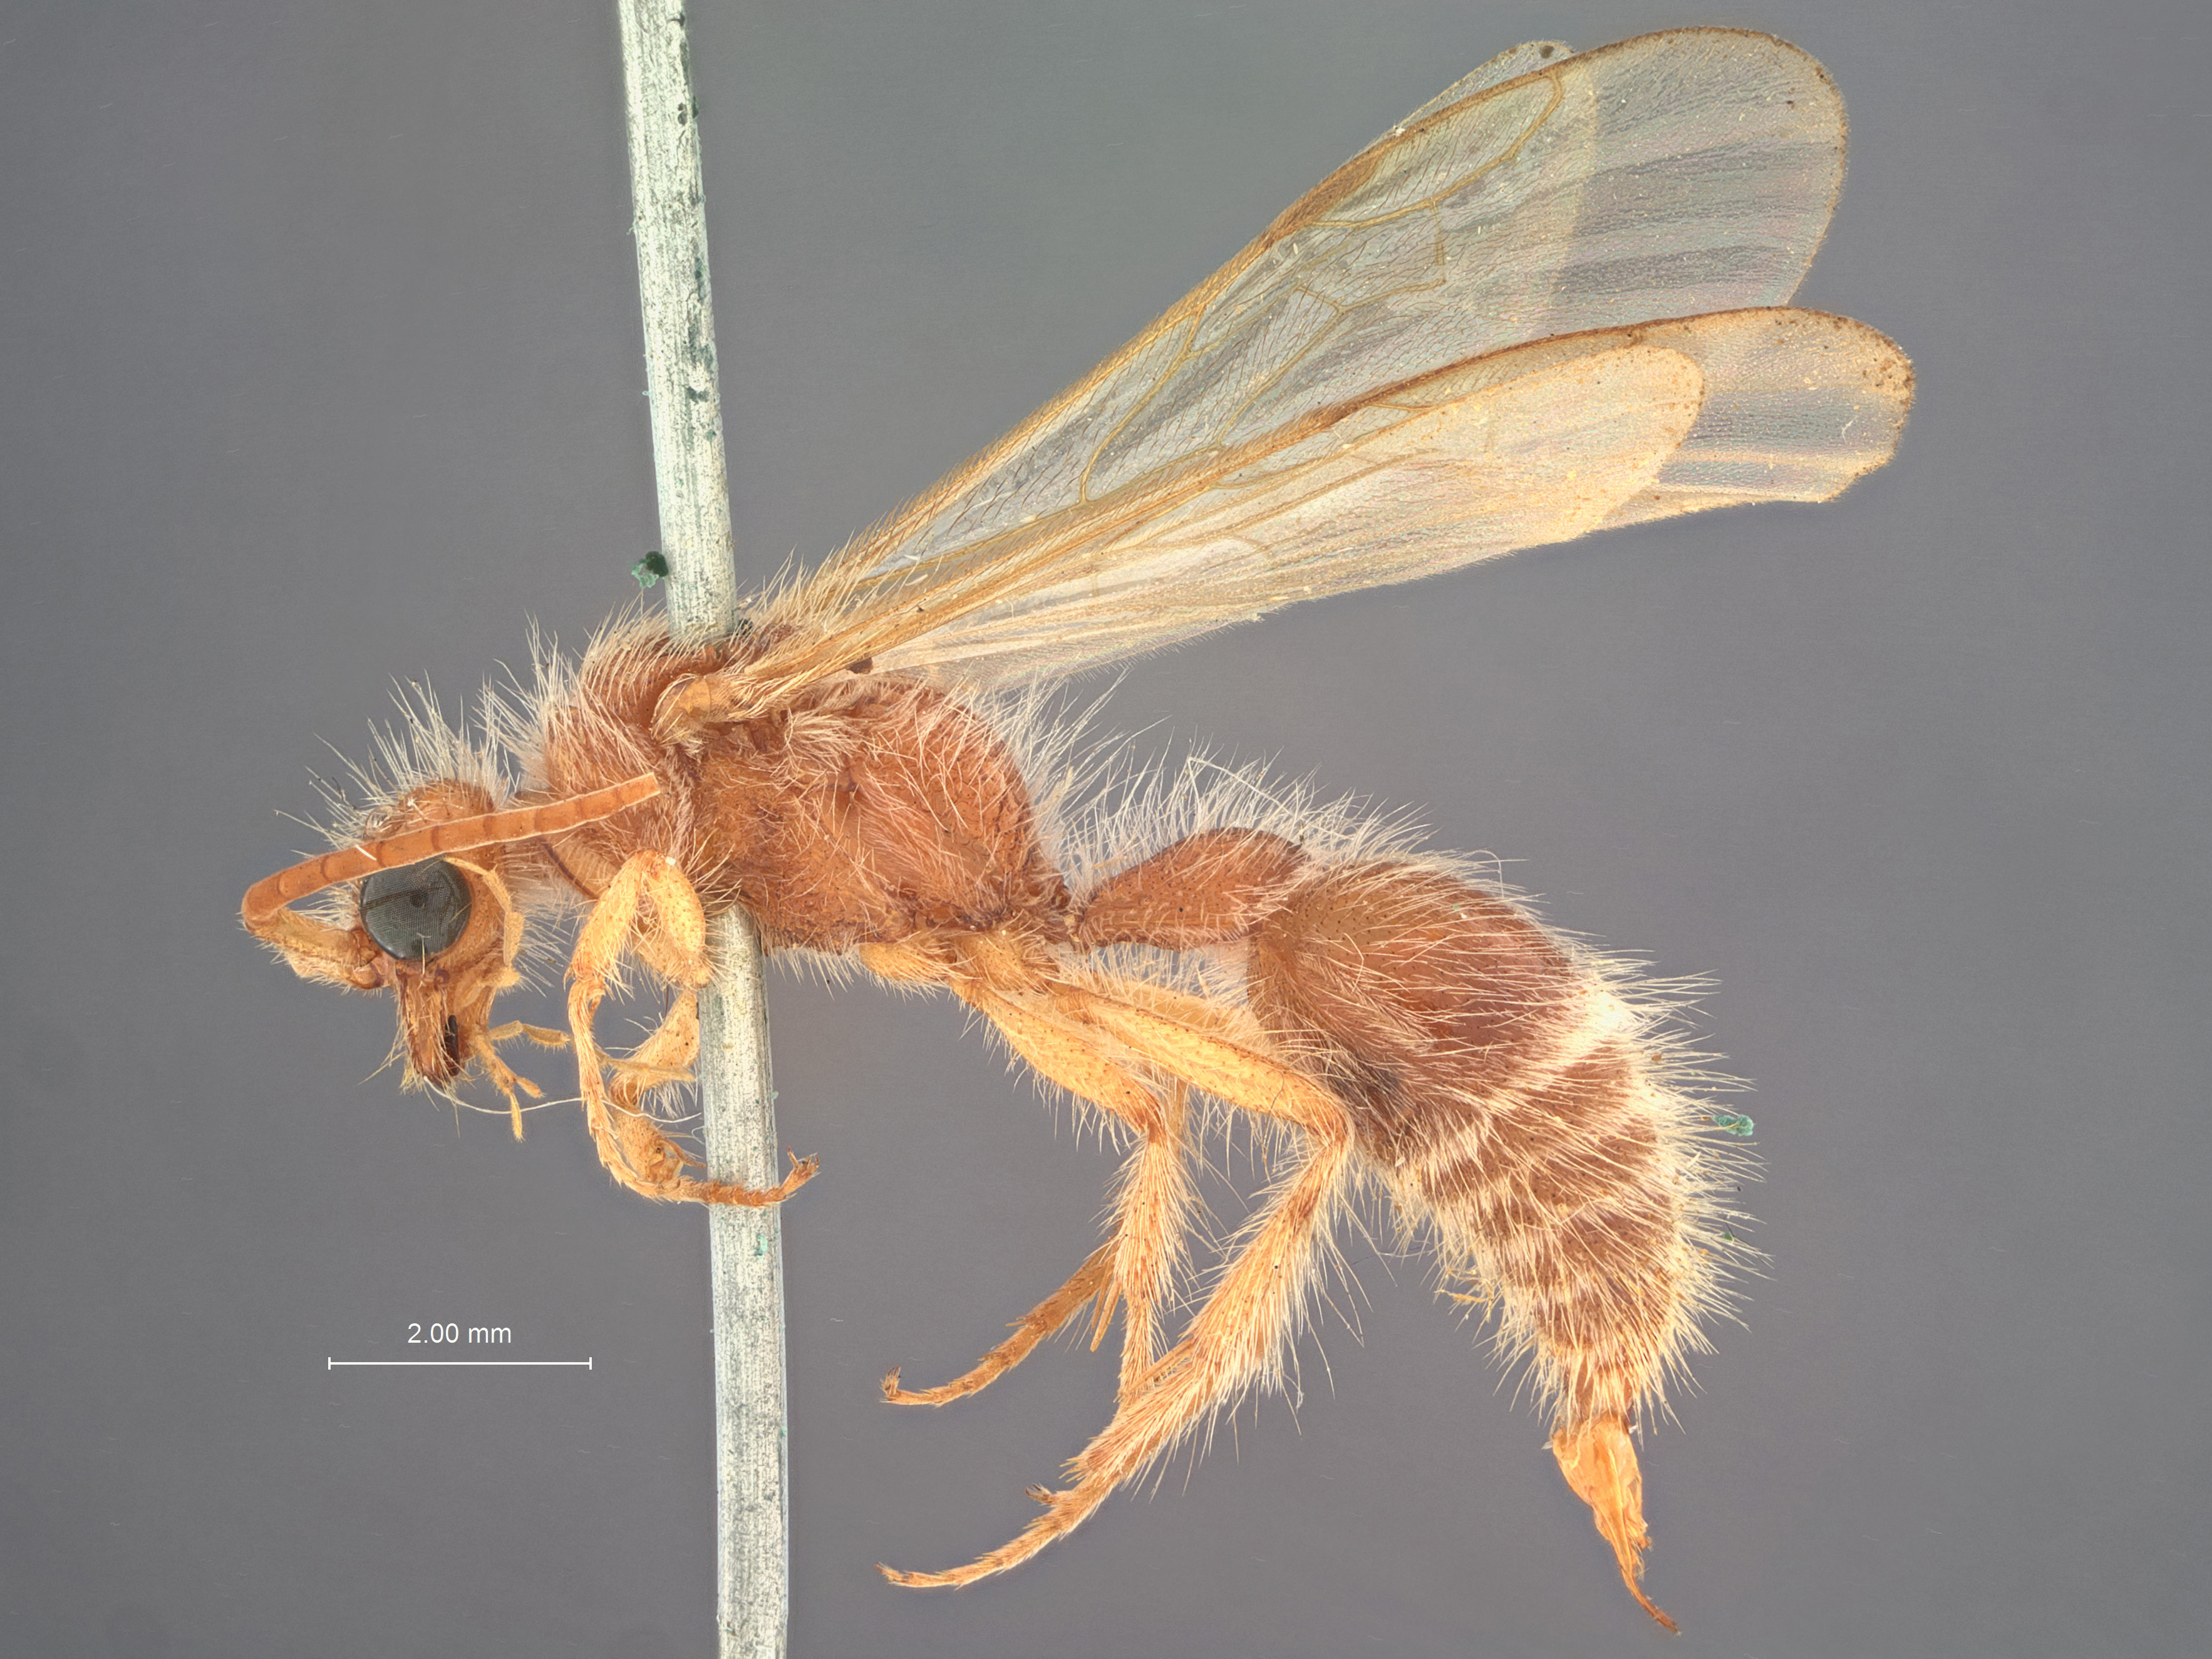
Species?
Mutilla erebus
